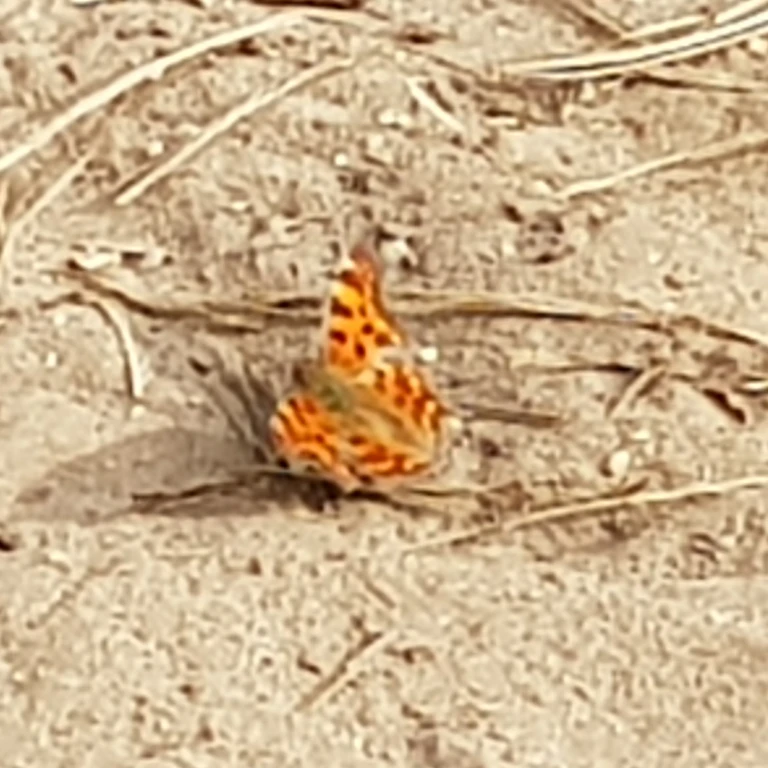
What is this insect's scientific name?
Polygonia c-album
